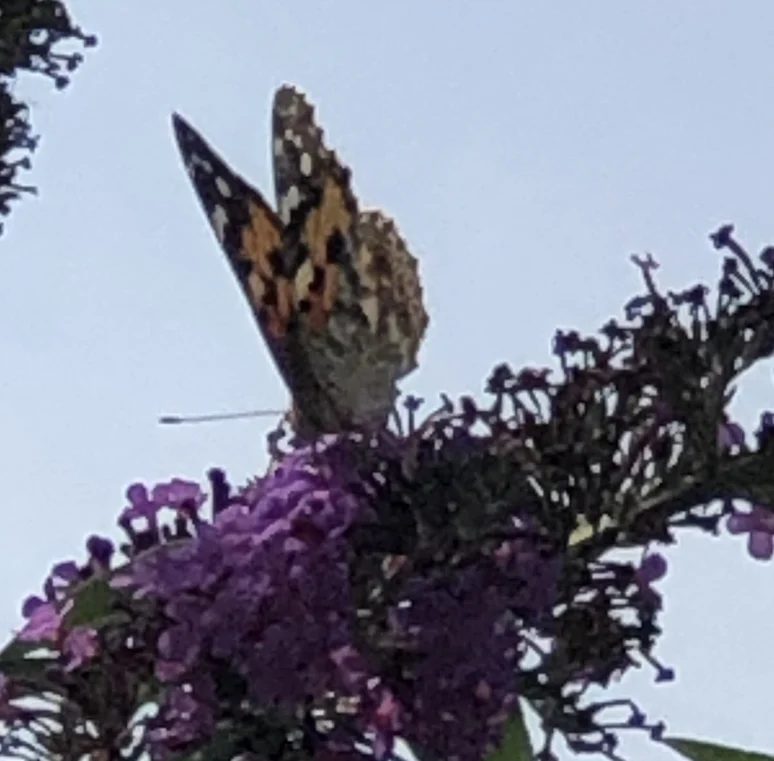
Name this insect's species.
Vanessa cardui
